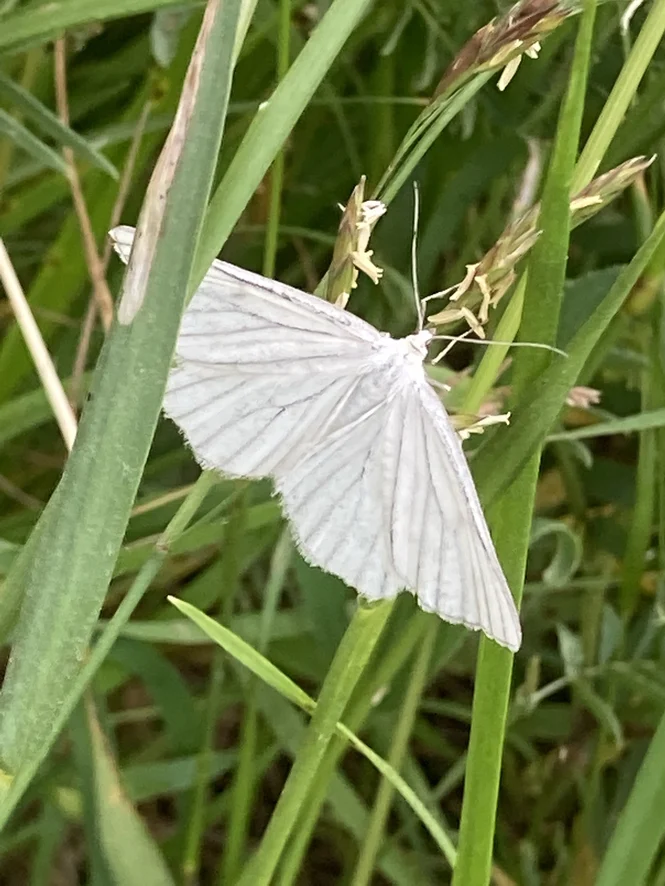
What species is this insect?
Siona lineata
